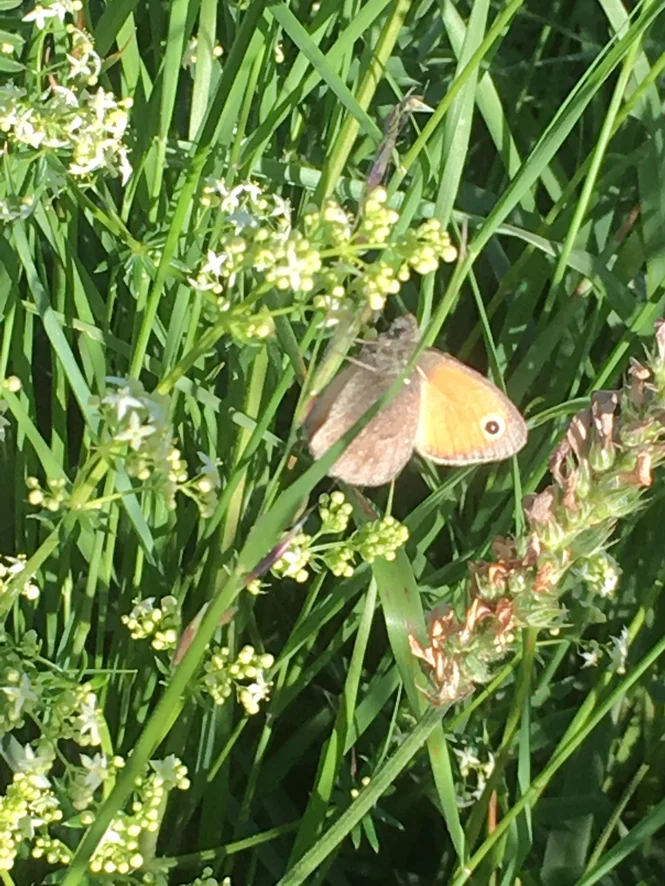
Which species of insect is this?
Coenonympha pamphilus
